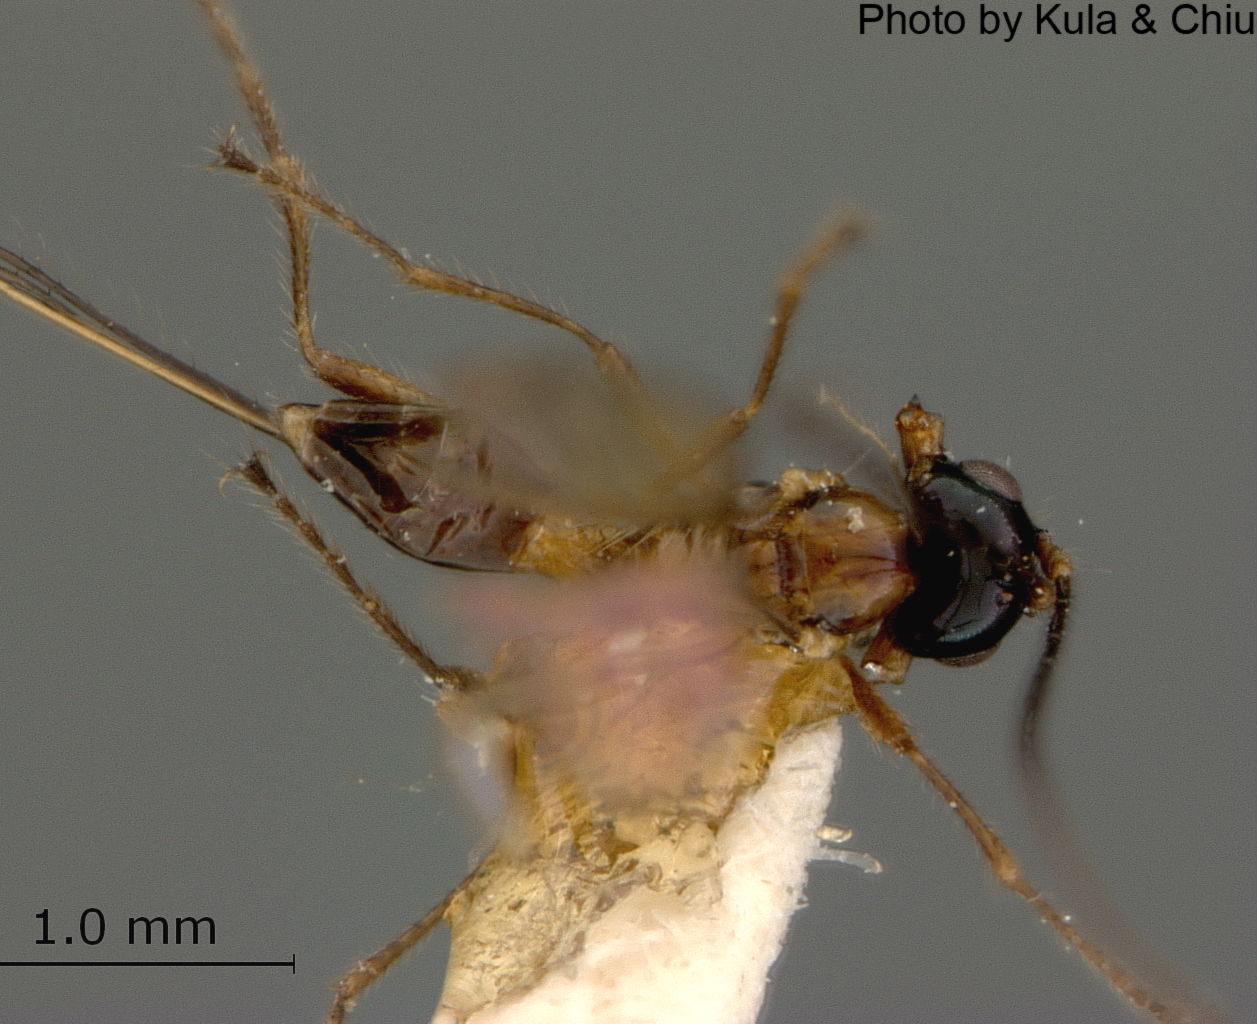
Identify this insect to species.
Aphaereta subtropicalis
